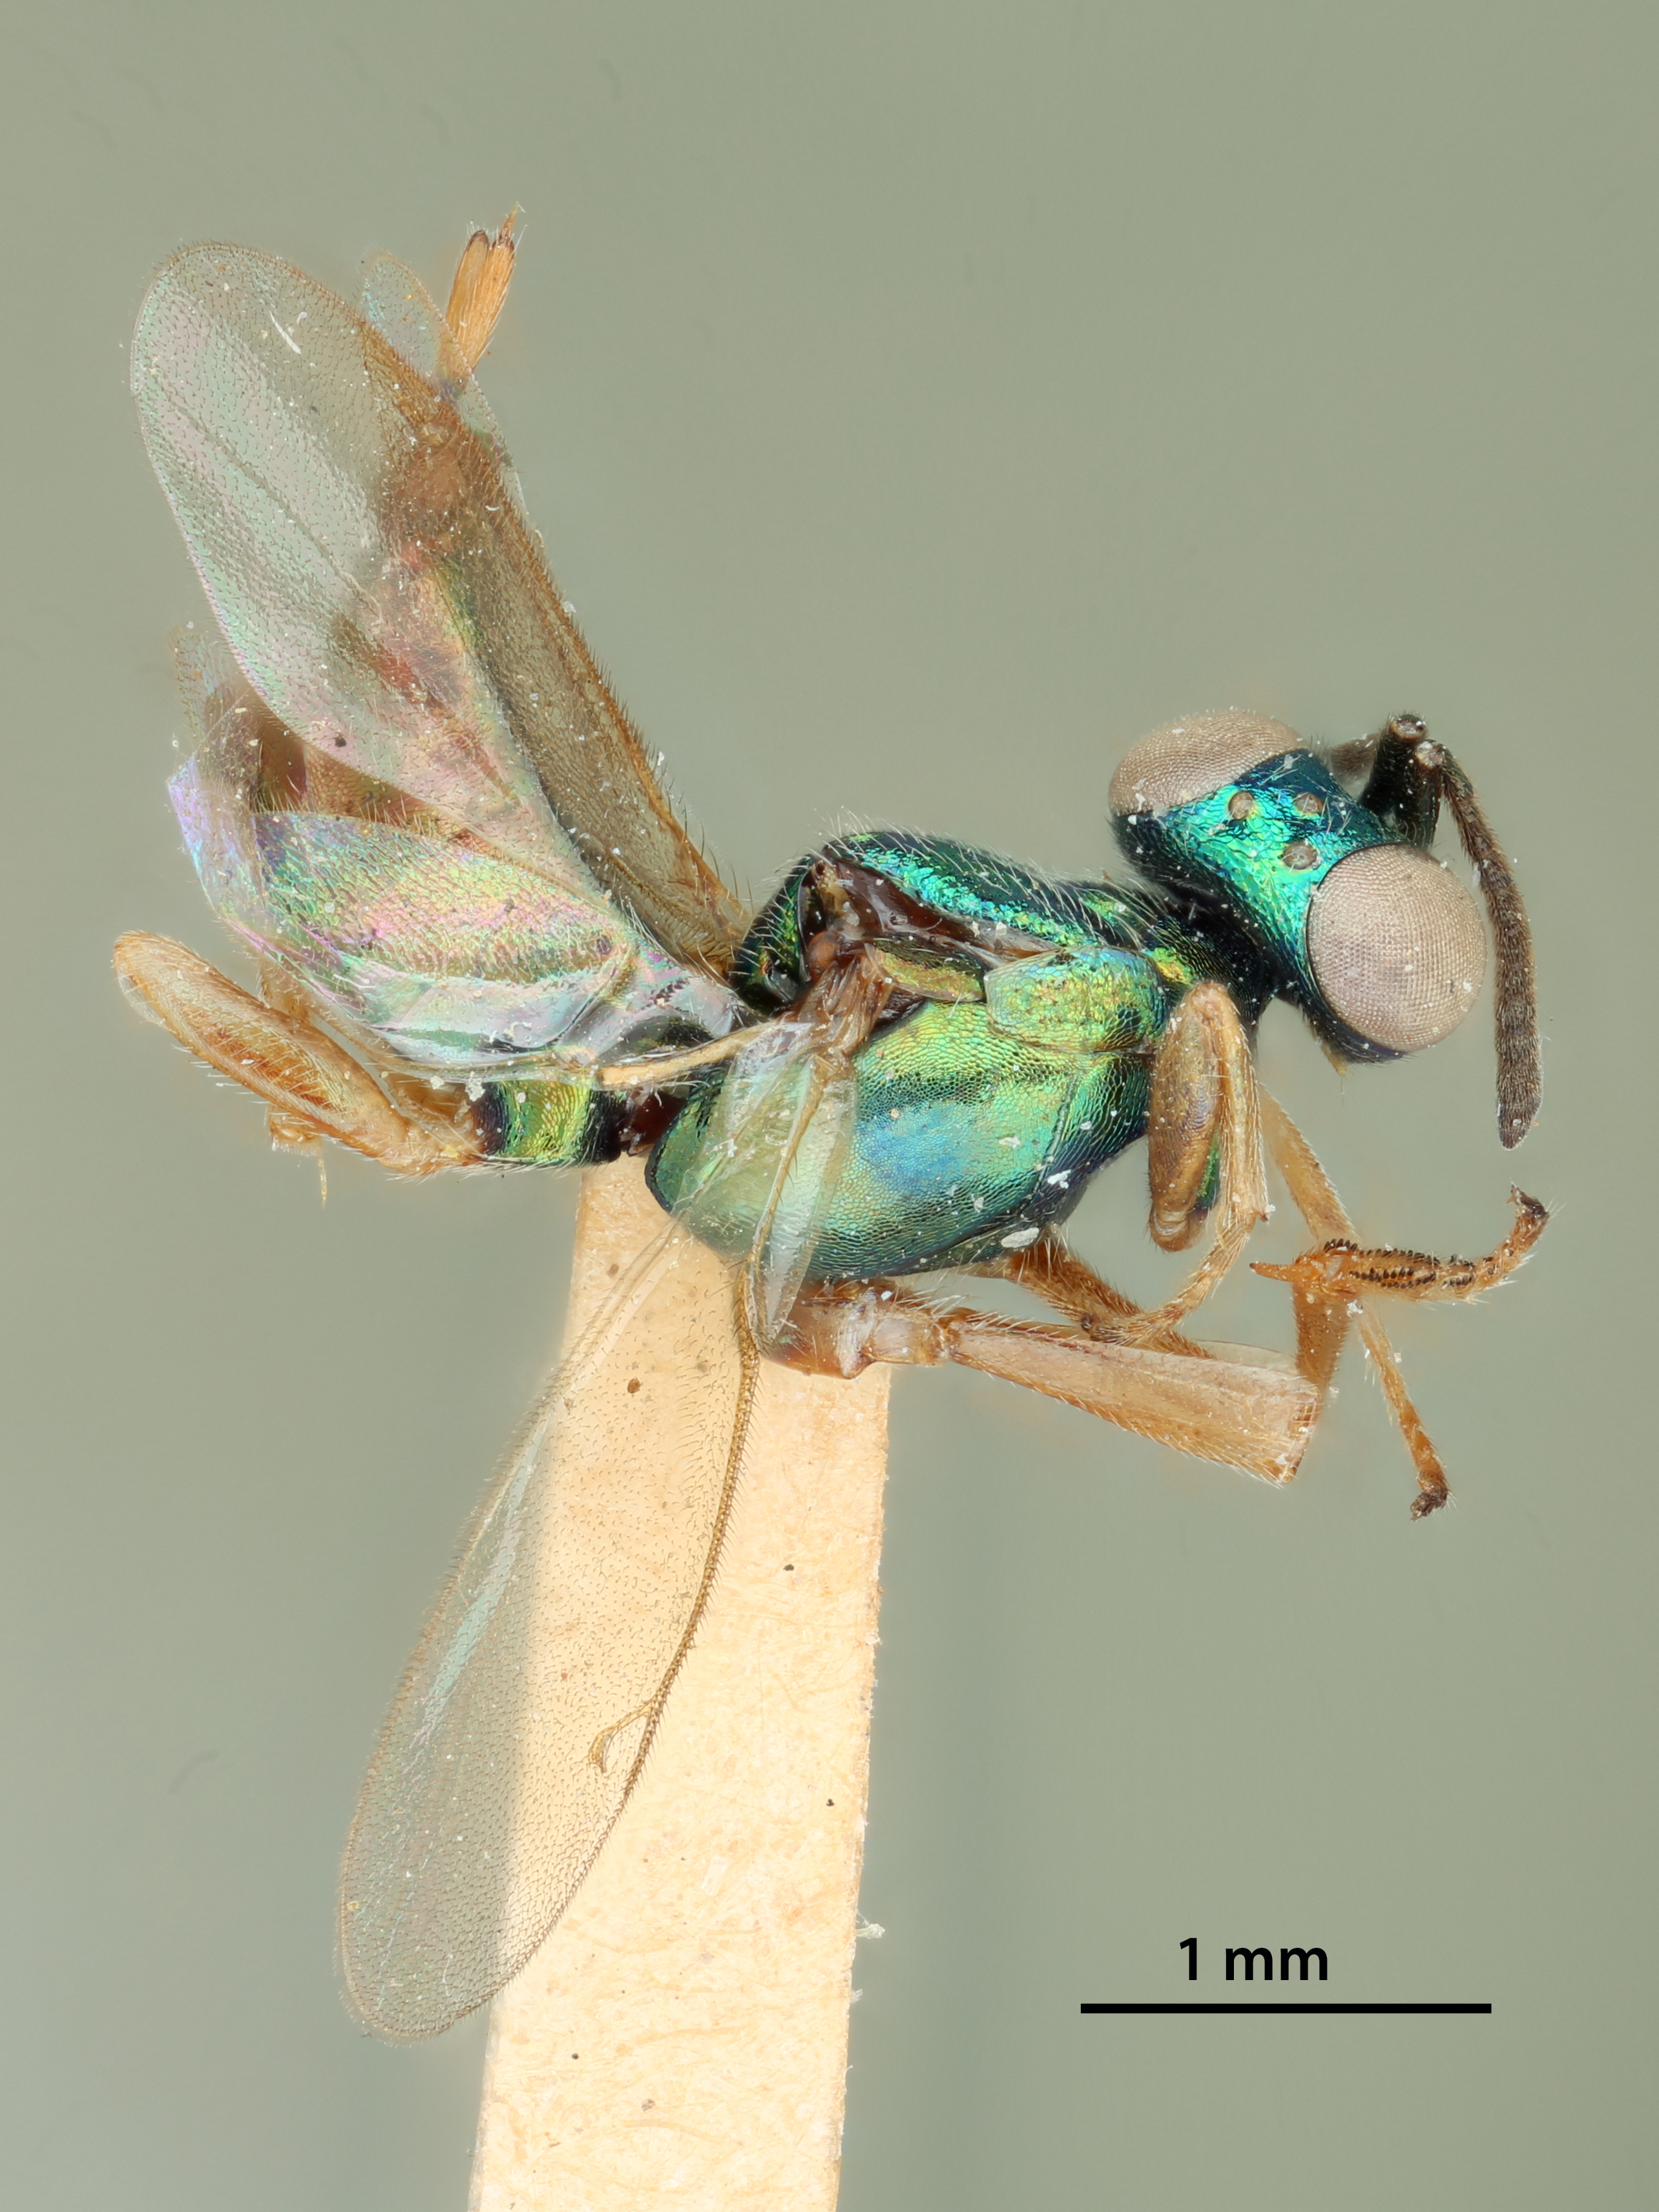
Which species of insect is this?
Eupelmus hawaiiensis
